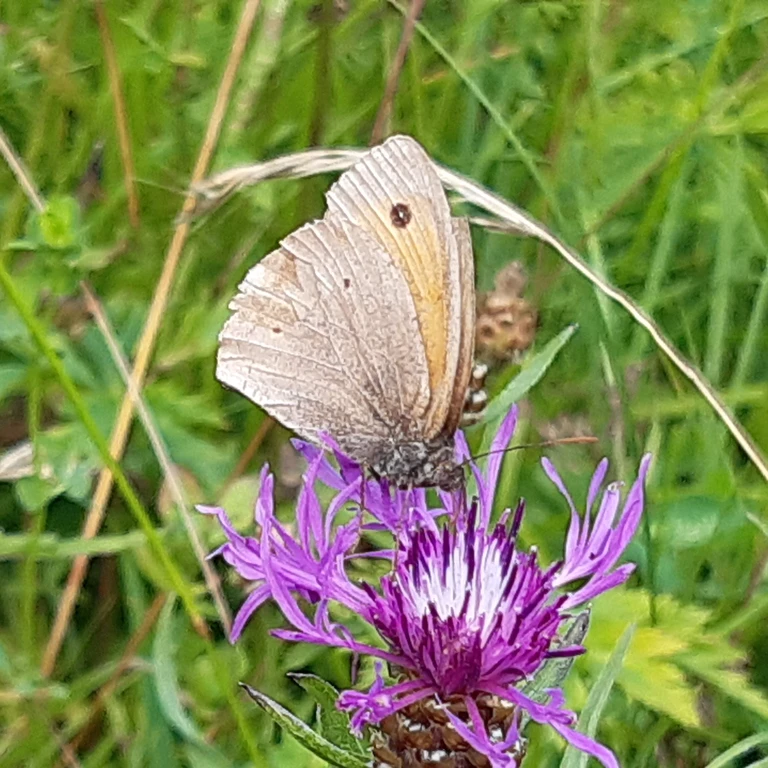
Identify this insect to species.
Maniola jurtina
